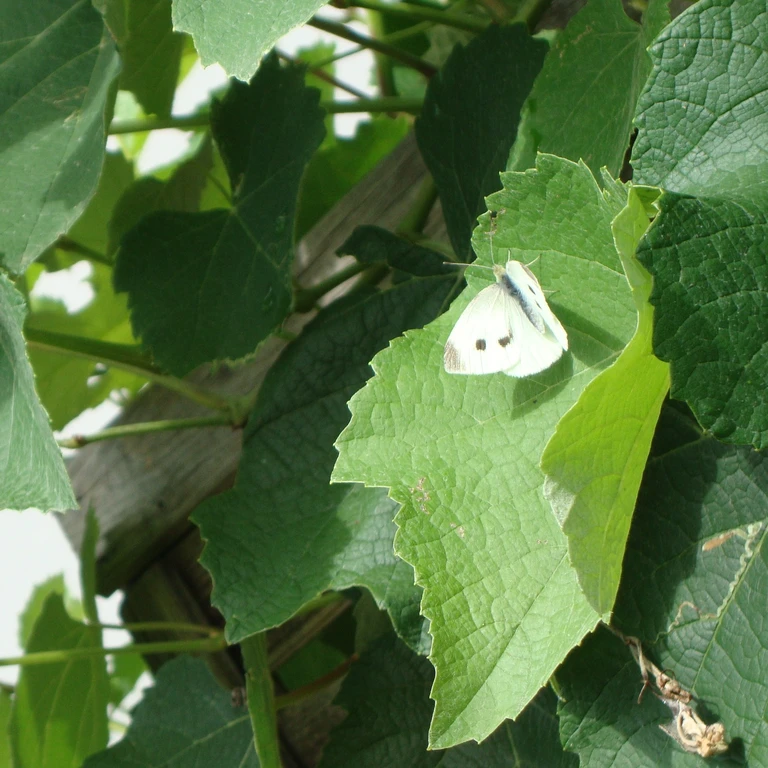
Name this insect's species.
Pieris rapae
